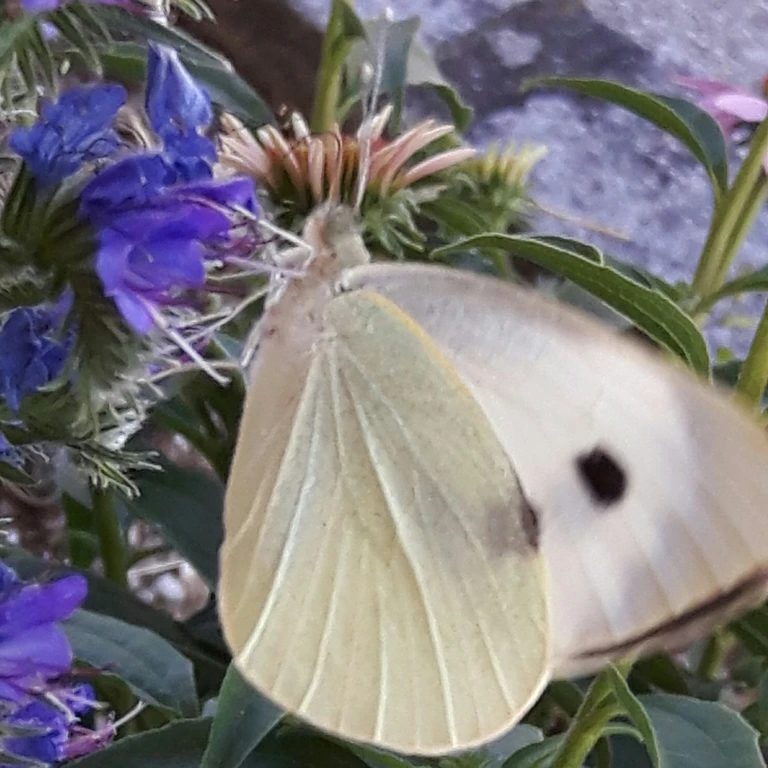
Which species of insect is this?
Pieris brassicae
